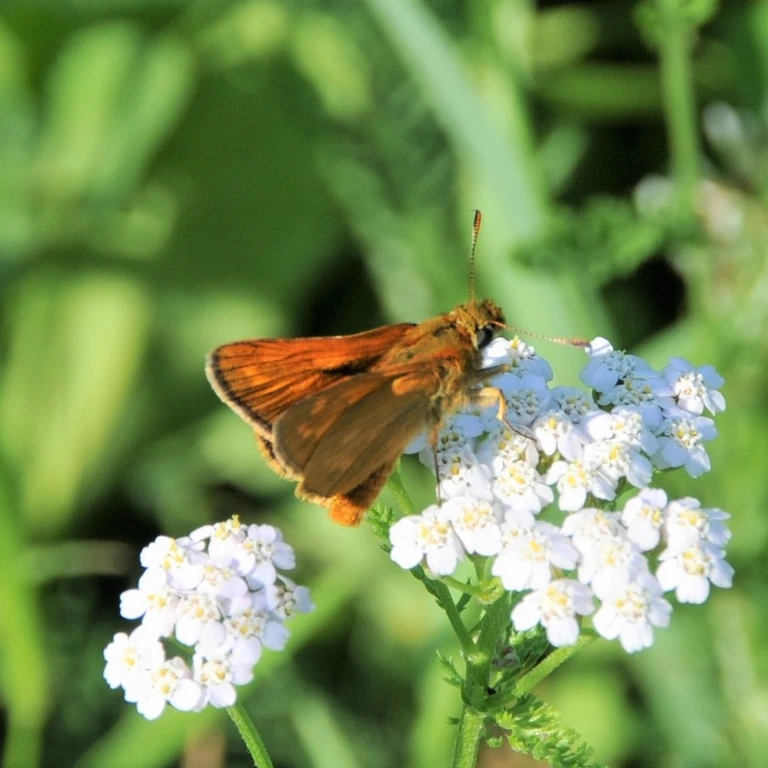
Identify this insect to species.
Ochlodes sylvanus (also Ochlodes venata)
